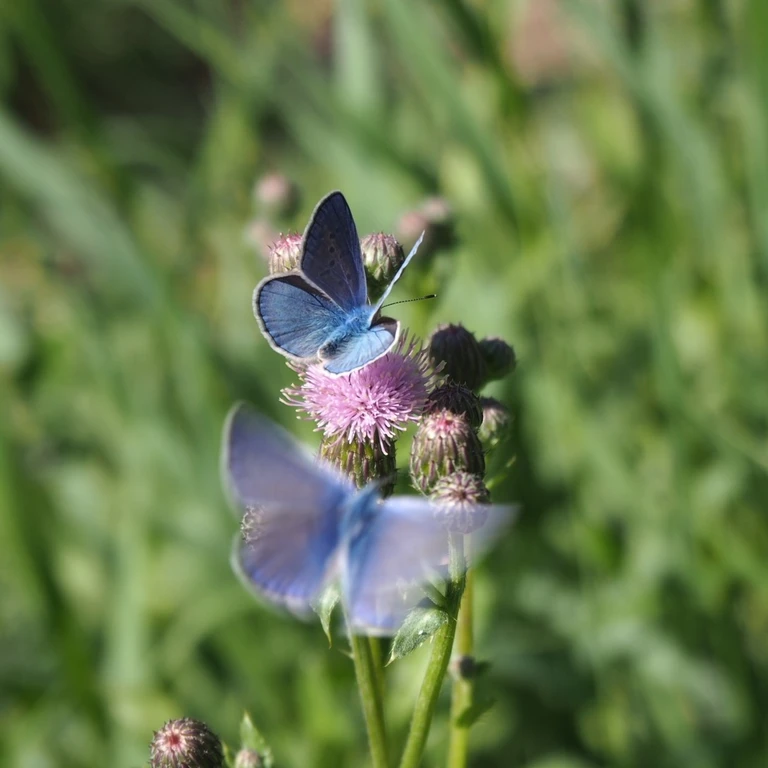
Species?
Polyommatus icarus
